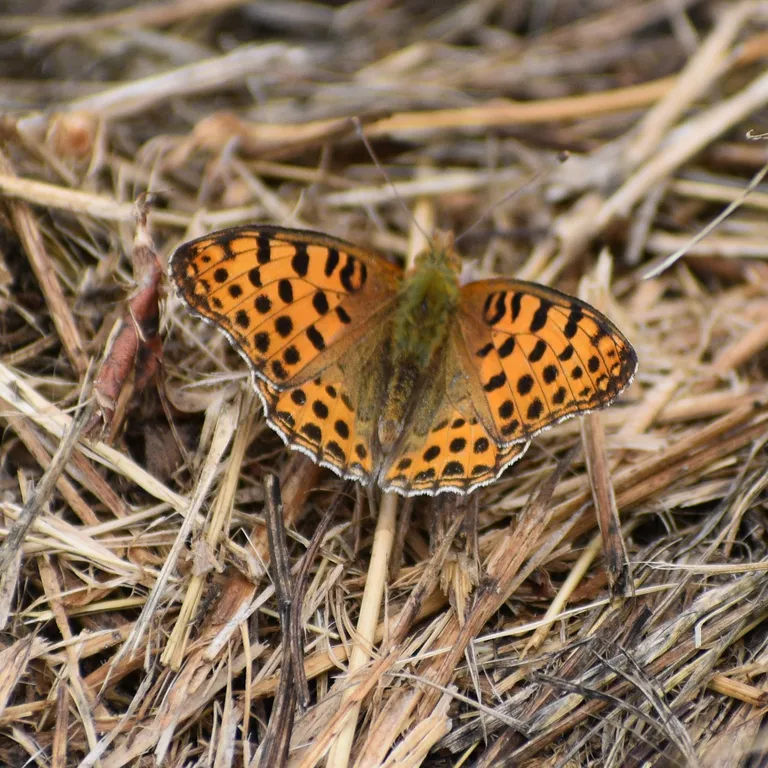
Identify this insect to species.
Issoria lathonia
